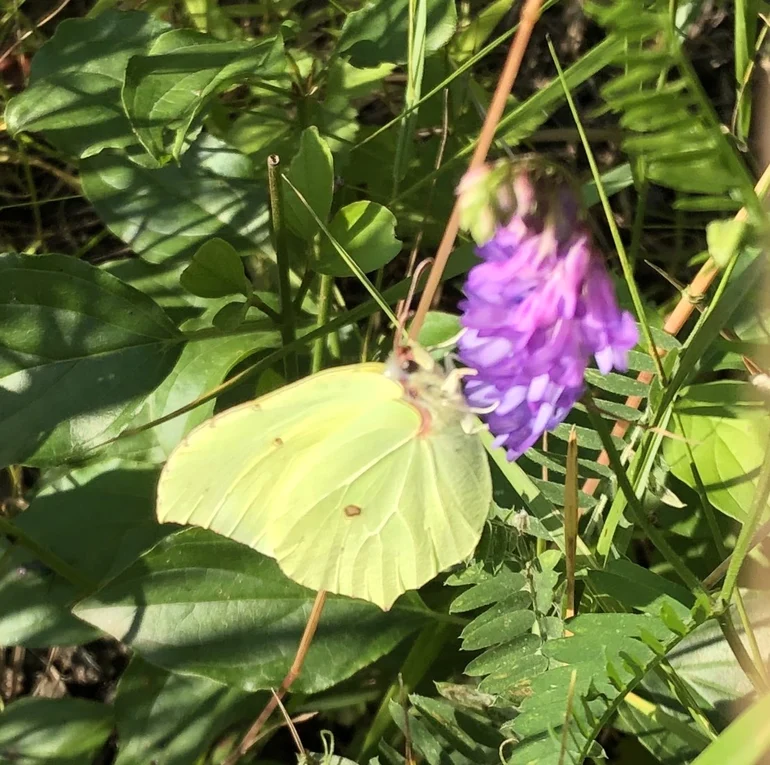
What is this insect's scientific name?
Gonepteryx rhamni
